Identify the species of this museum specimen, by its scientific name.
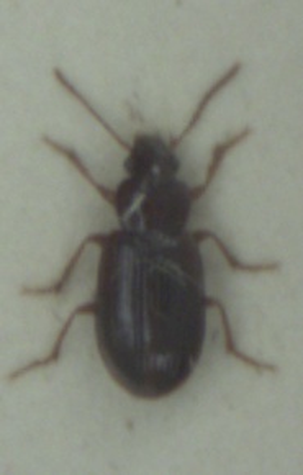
Bradycellus harpalinus
